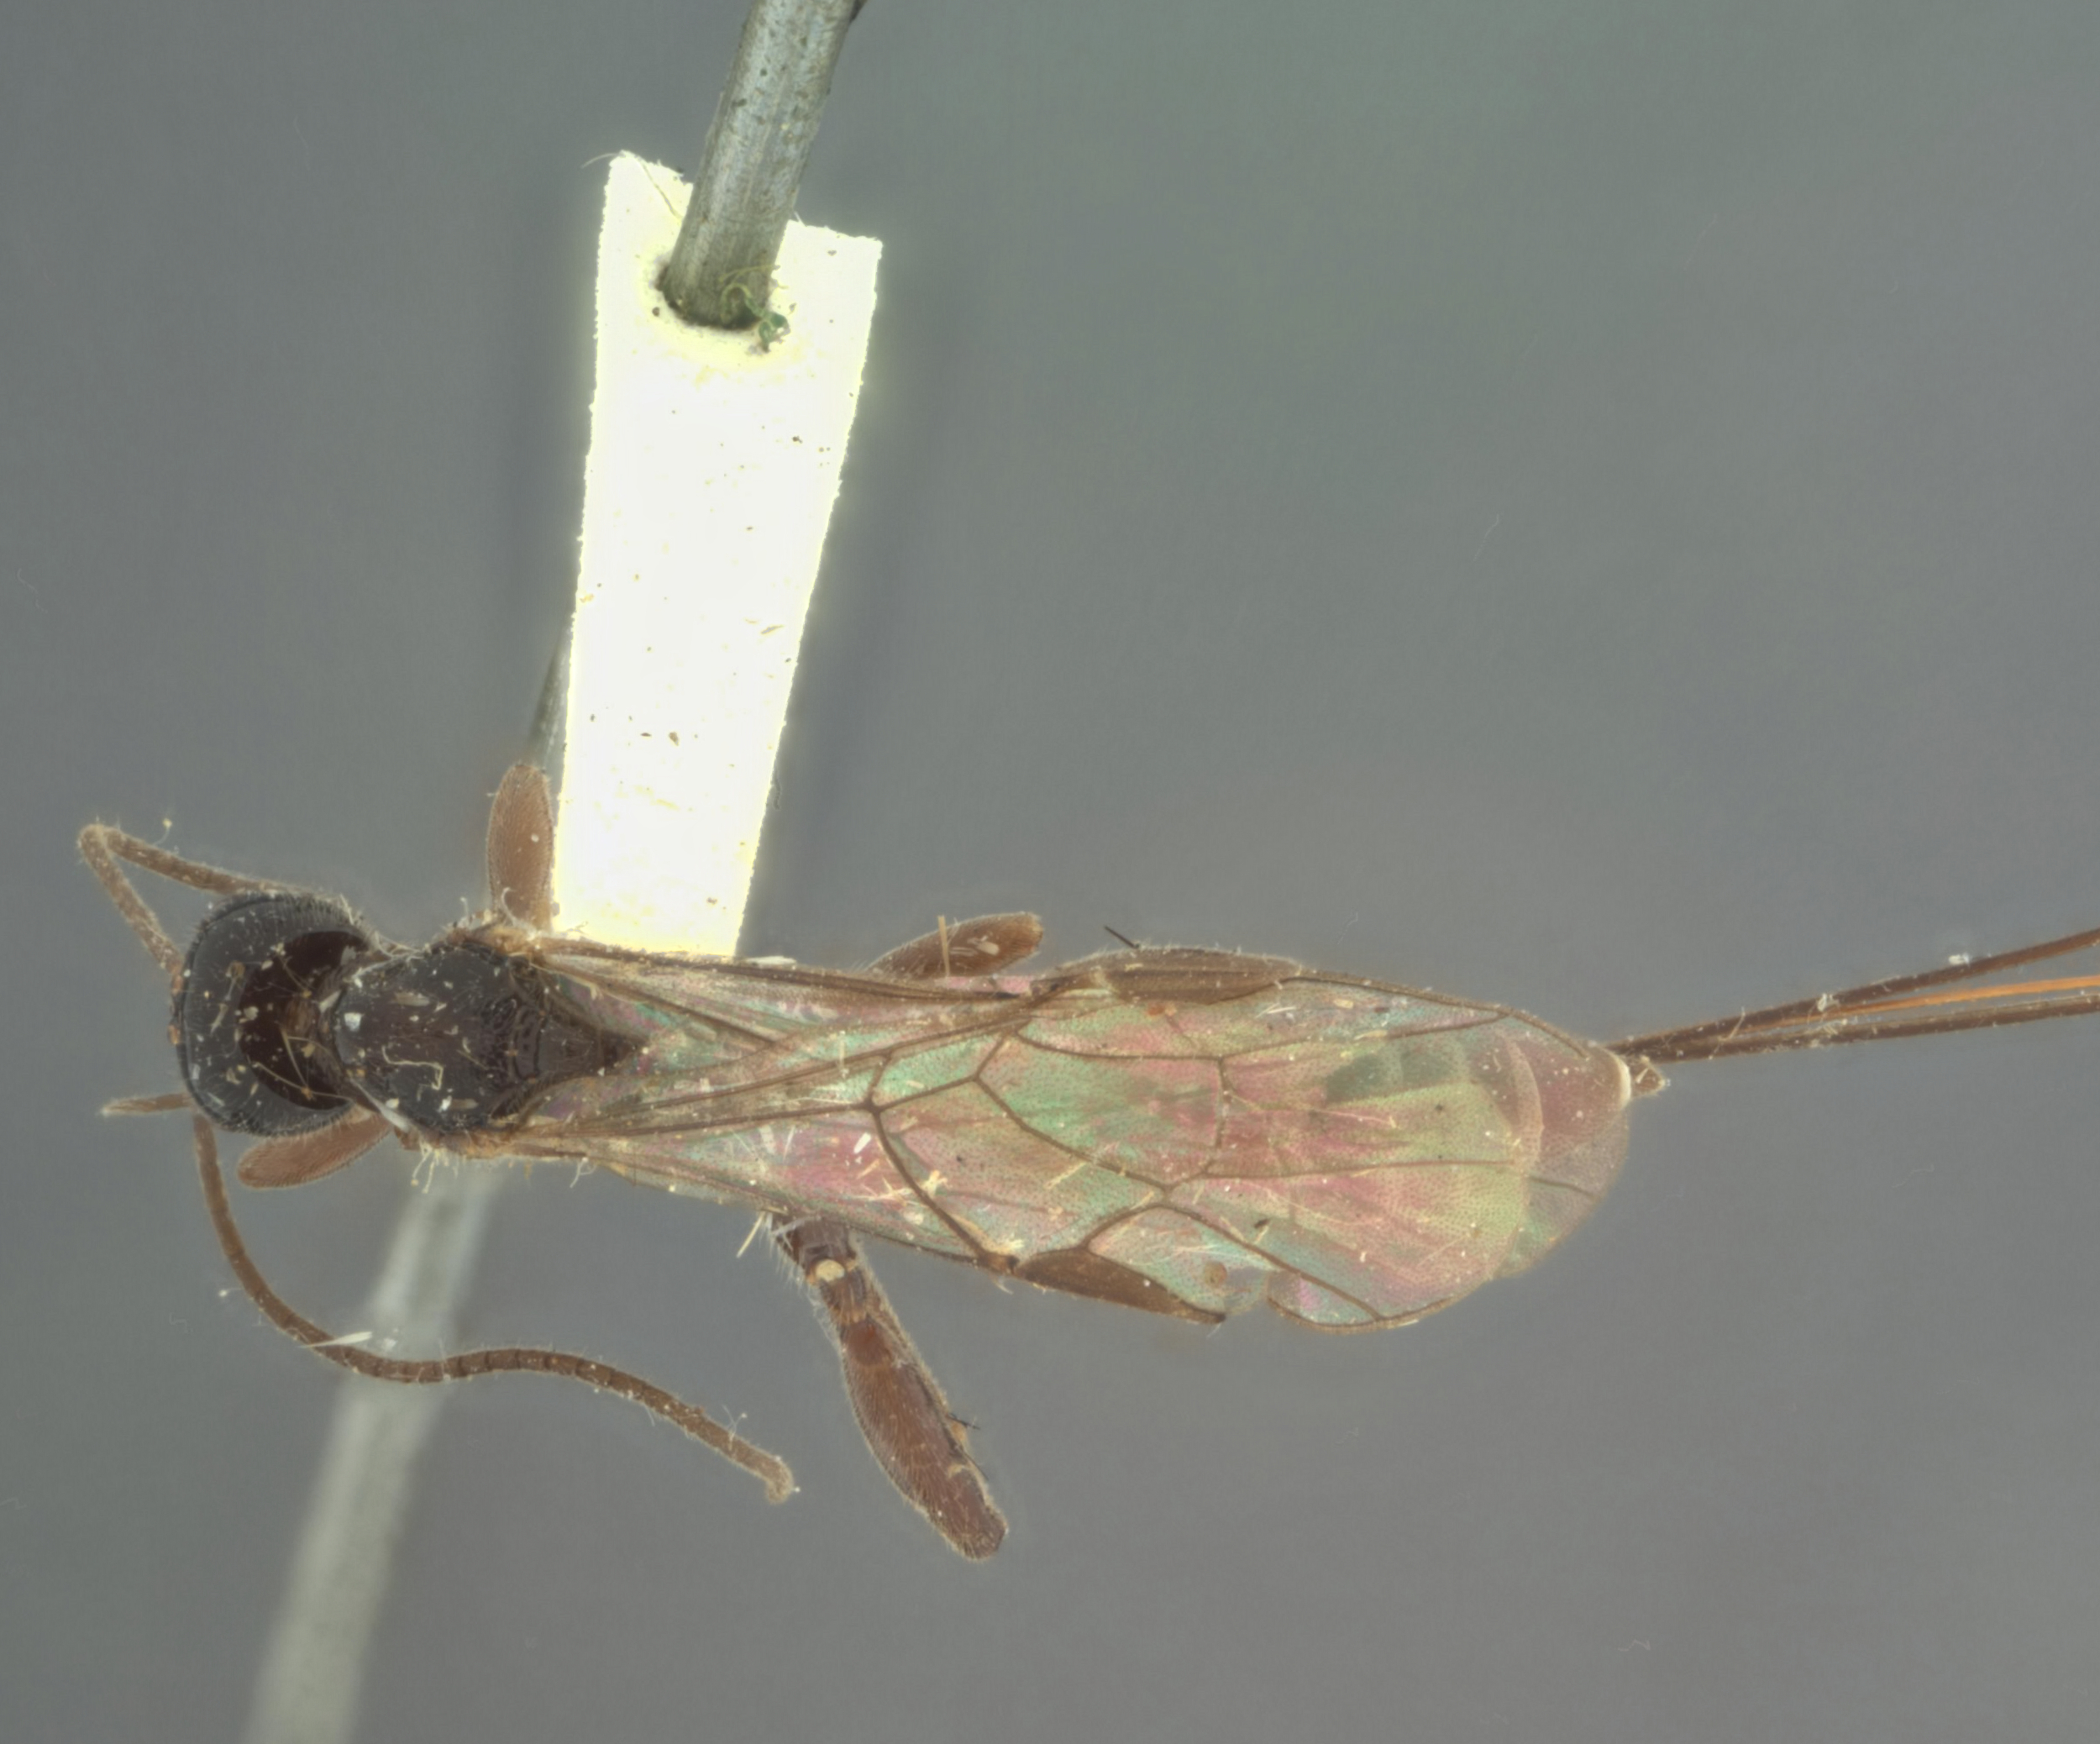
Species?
Odontomerus nikkoensis
